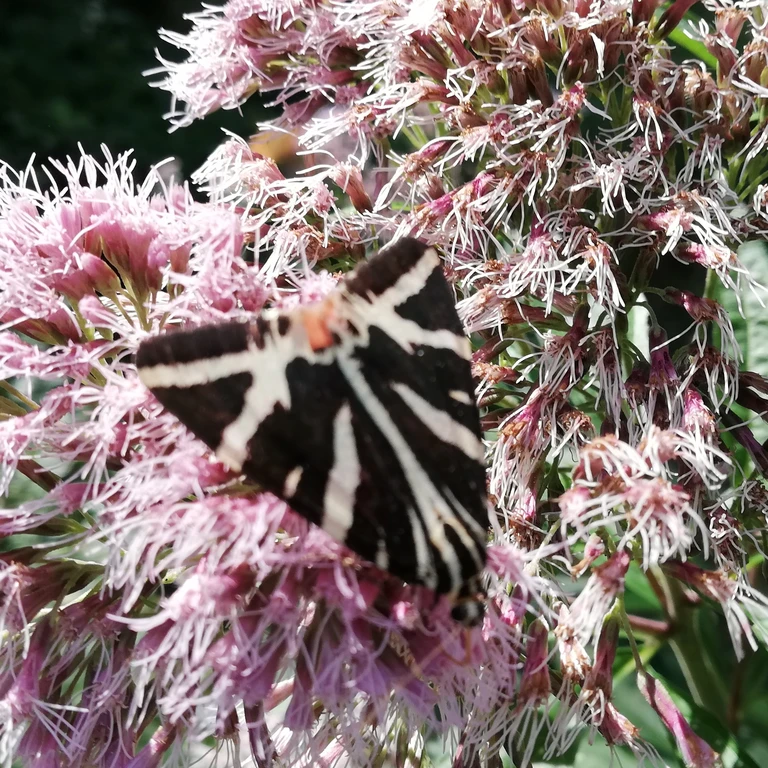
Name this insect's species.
Euplagia quadripunctaria
